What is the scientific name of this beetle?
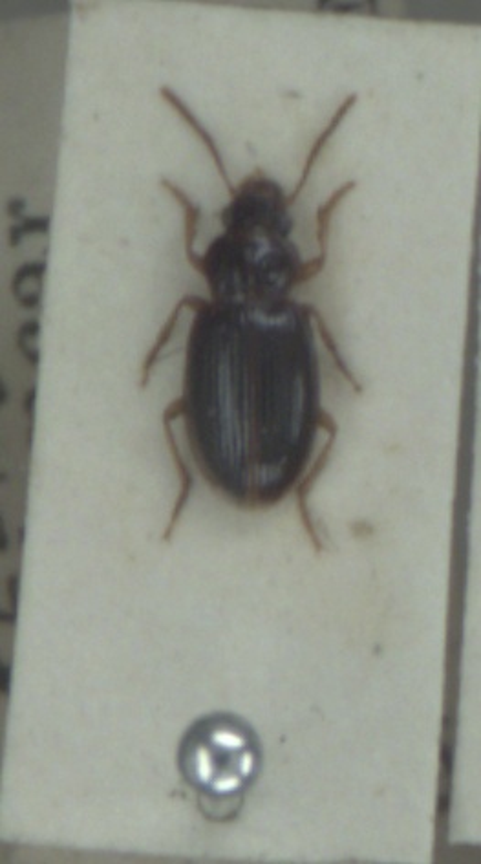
Bradycellus sharpi
